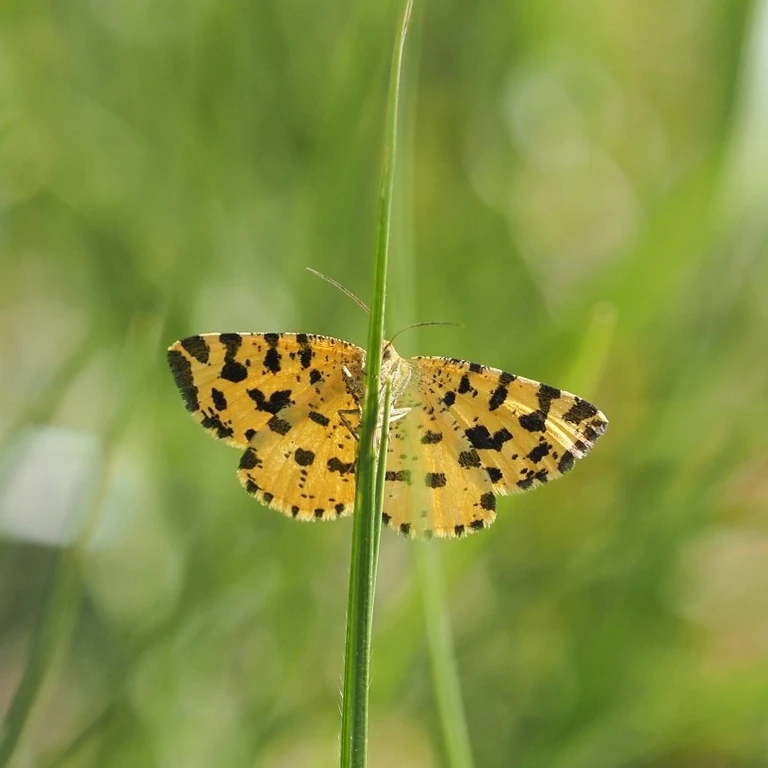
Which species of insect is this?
Pseudopanthera macularia
